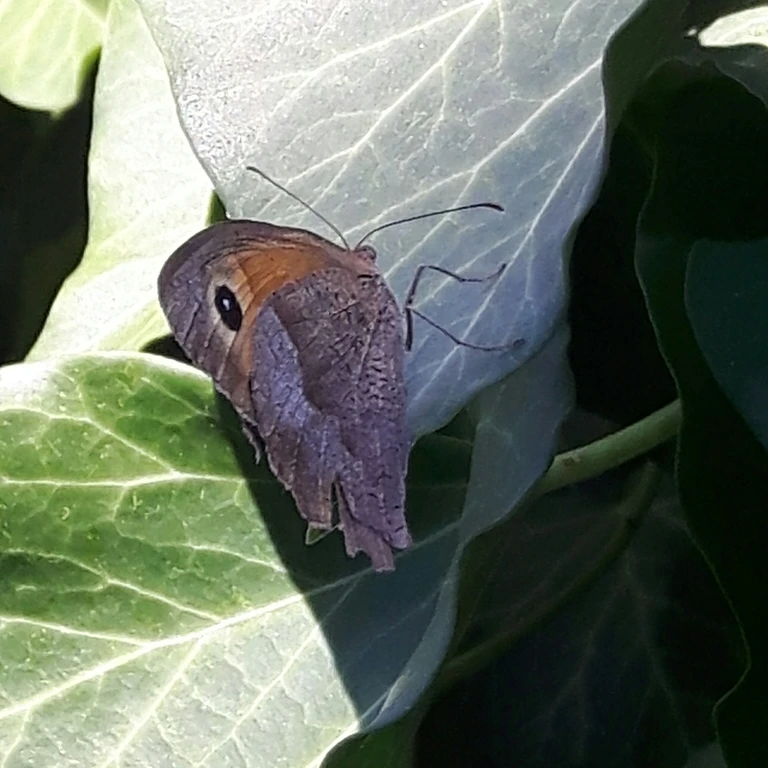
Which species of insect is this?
Maniola jurtina
